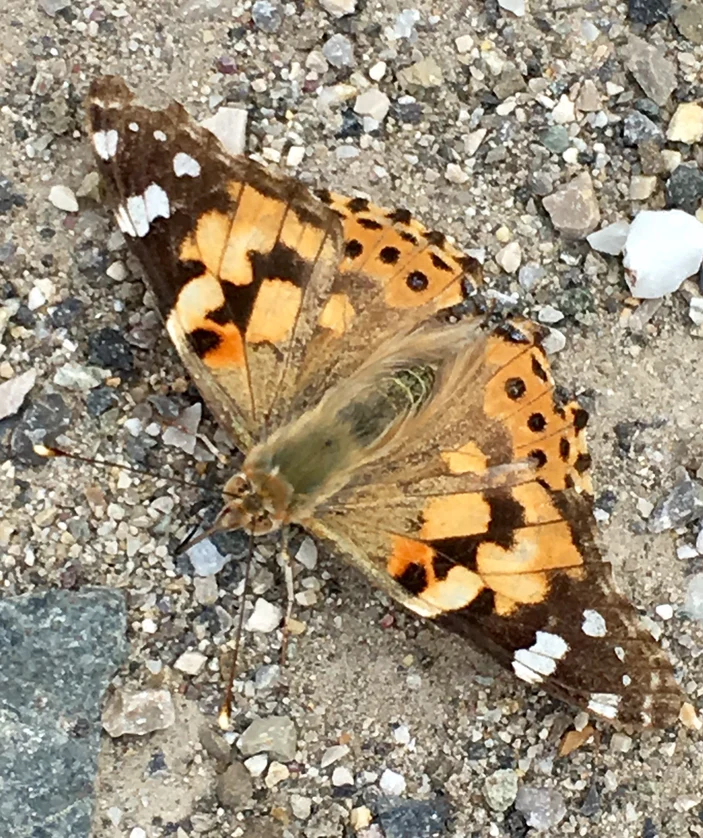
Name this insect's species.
Vanessa cardui
